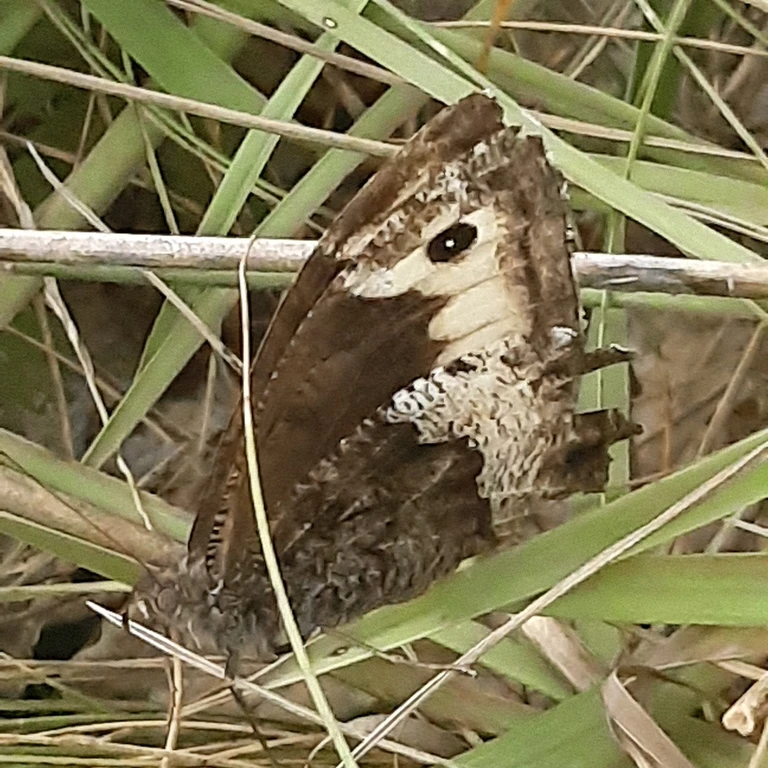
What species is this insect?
Hipparchia fagi
